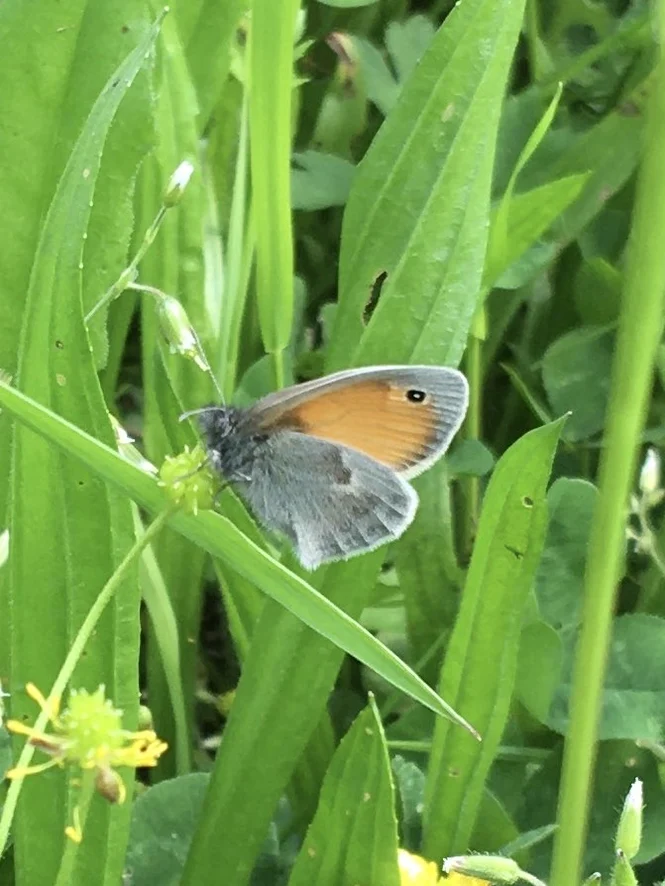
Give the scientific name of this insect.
Coenonympha pamphilus
